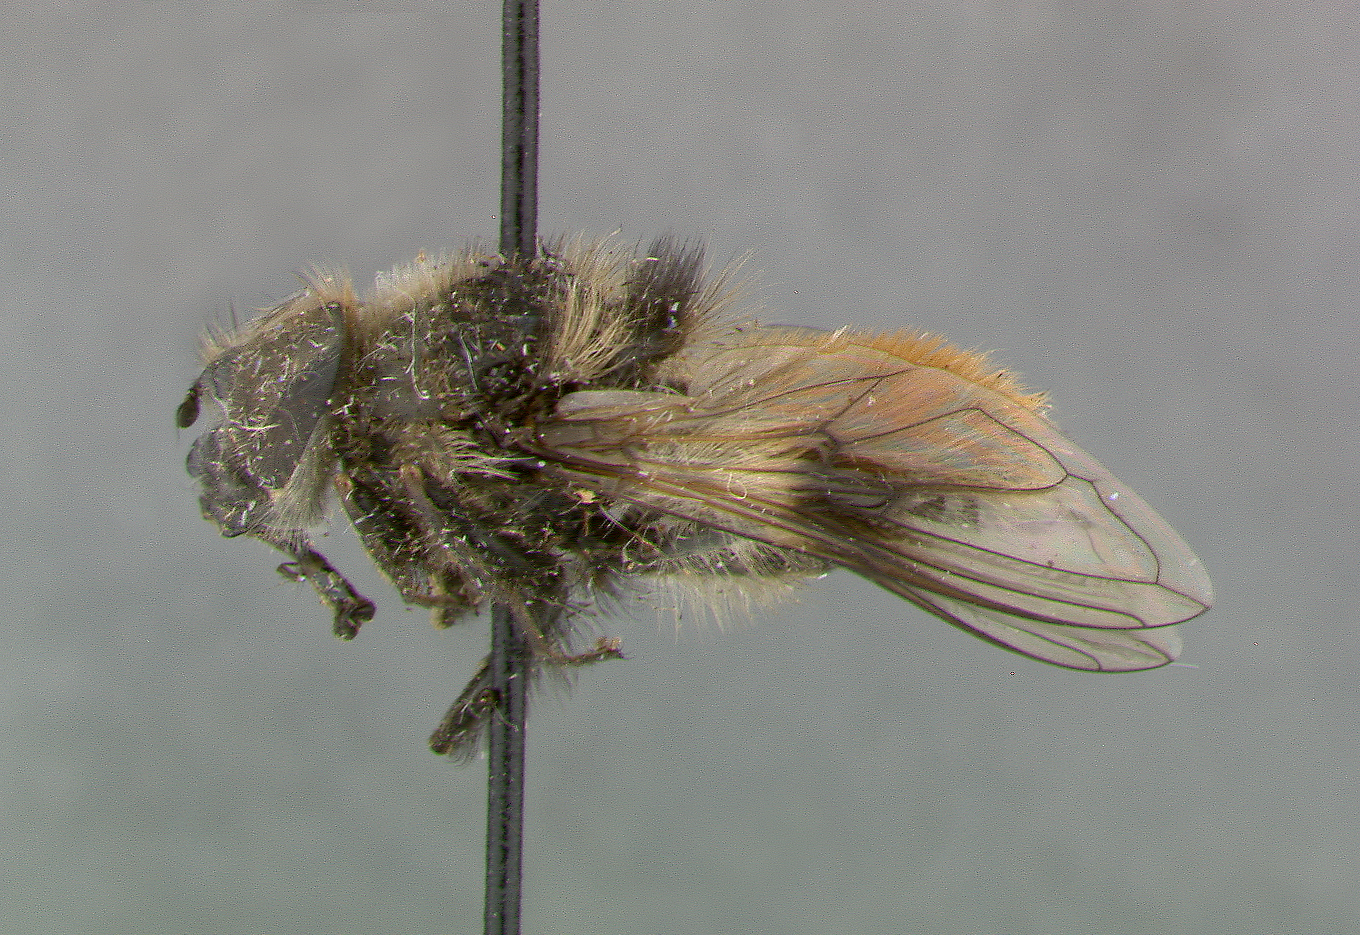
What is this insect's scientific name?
Cheilosia versicolor
